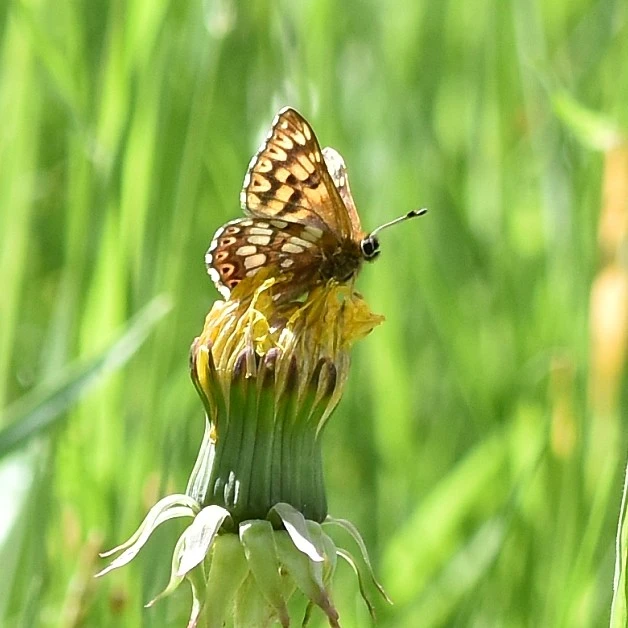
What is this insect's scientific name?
Hamearis lucina
